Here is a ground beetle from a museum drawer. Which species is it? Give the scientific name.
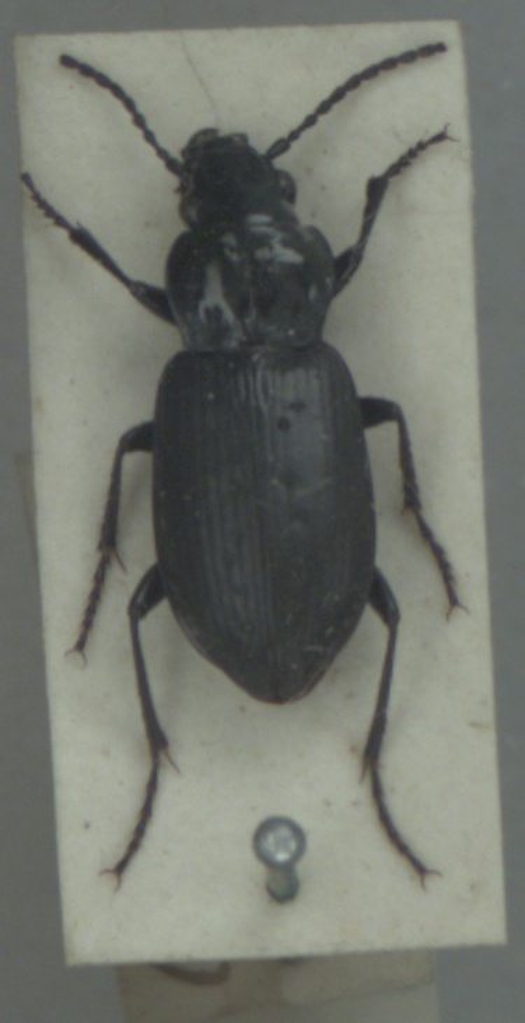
Pterostichus adstrictus
